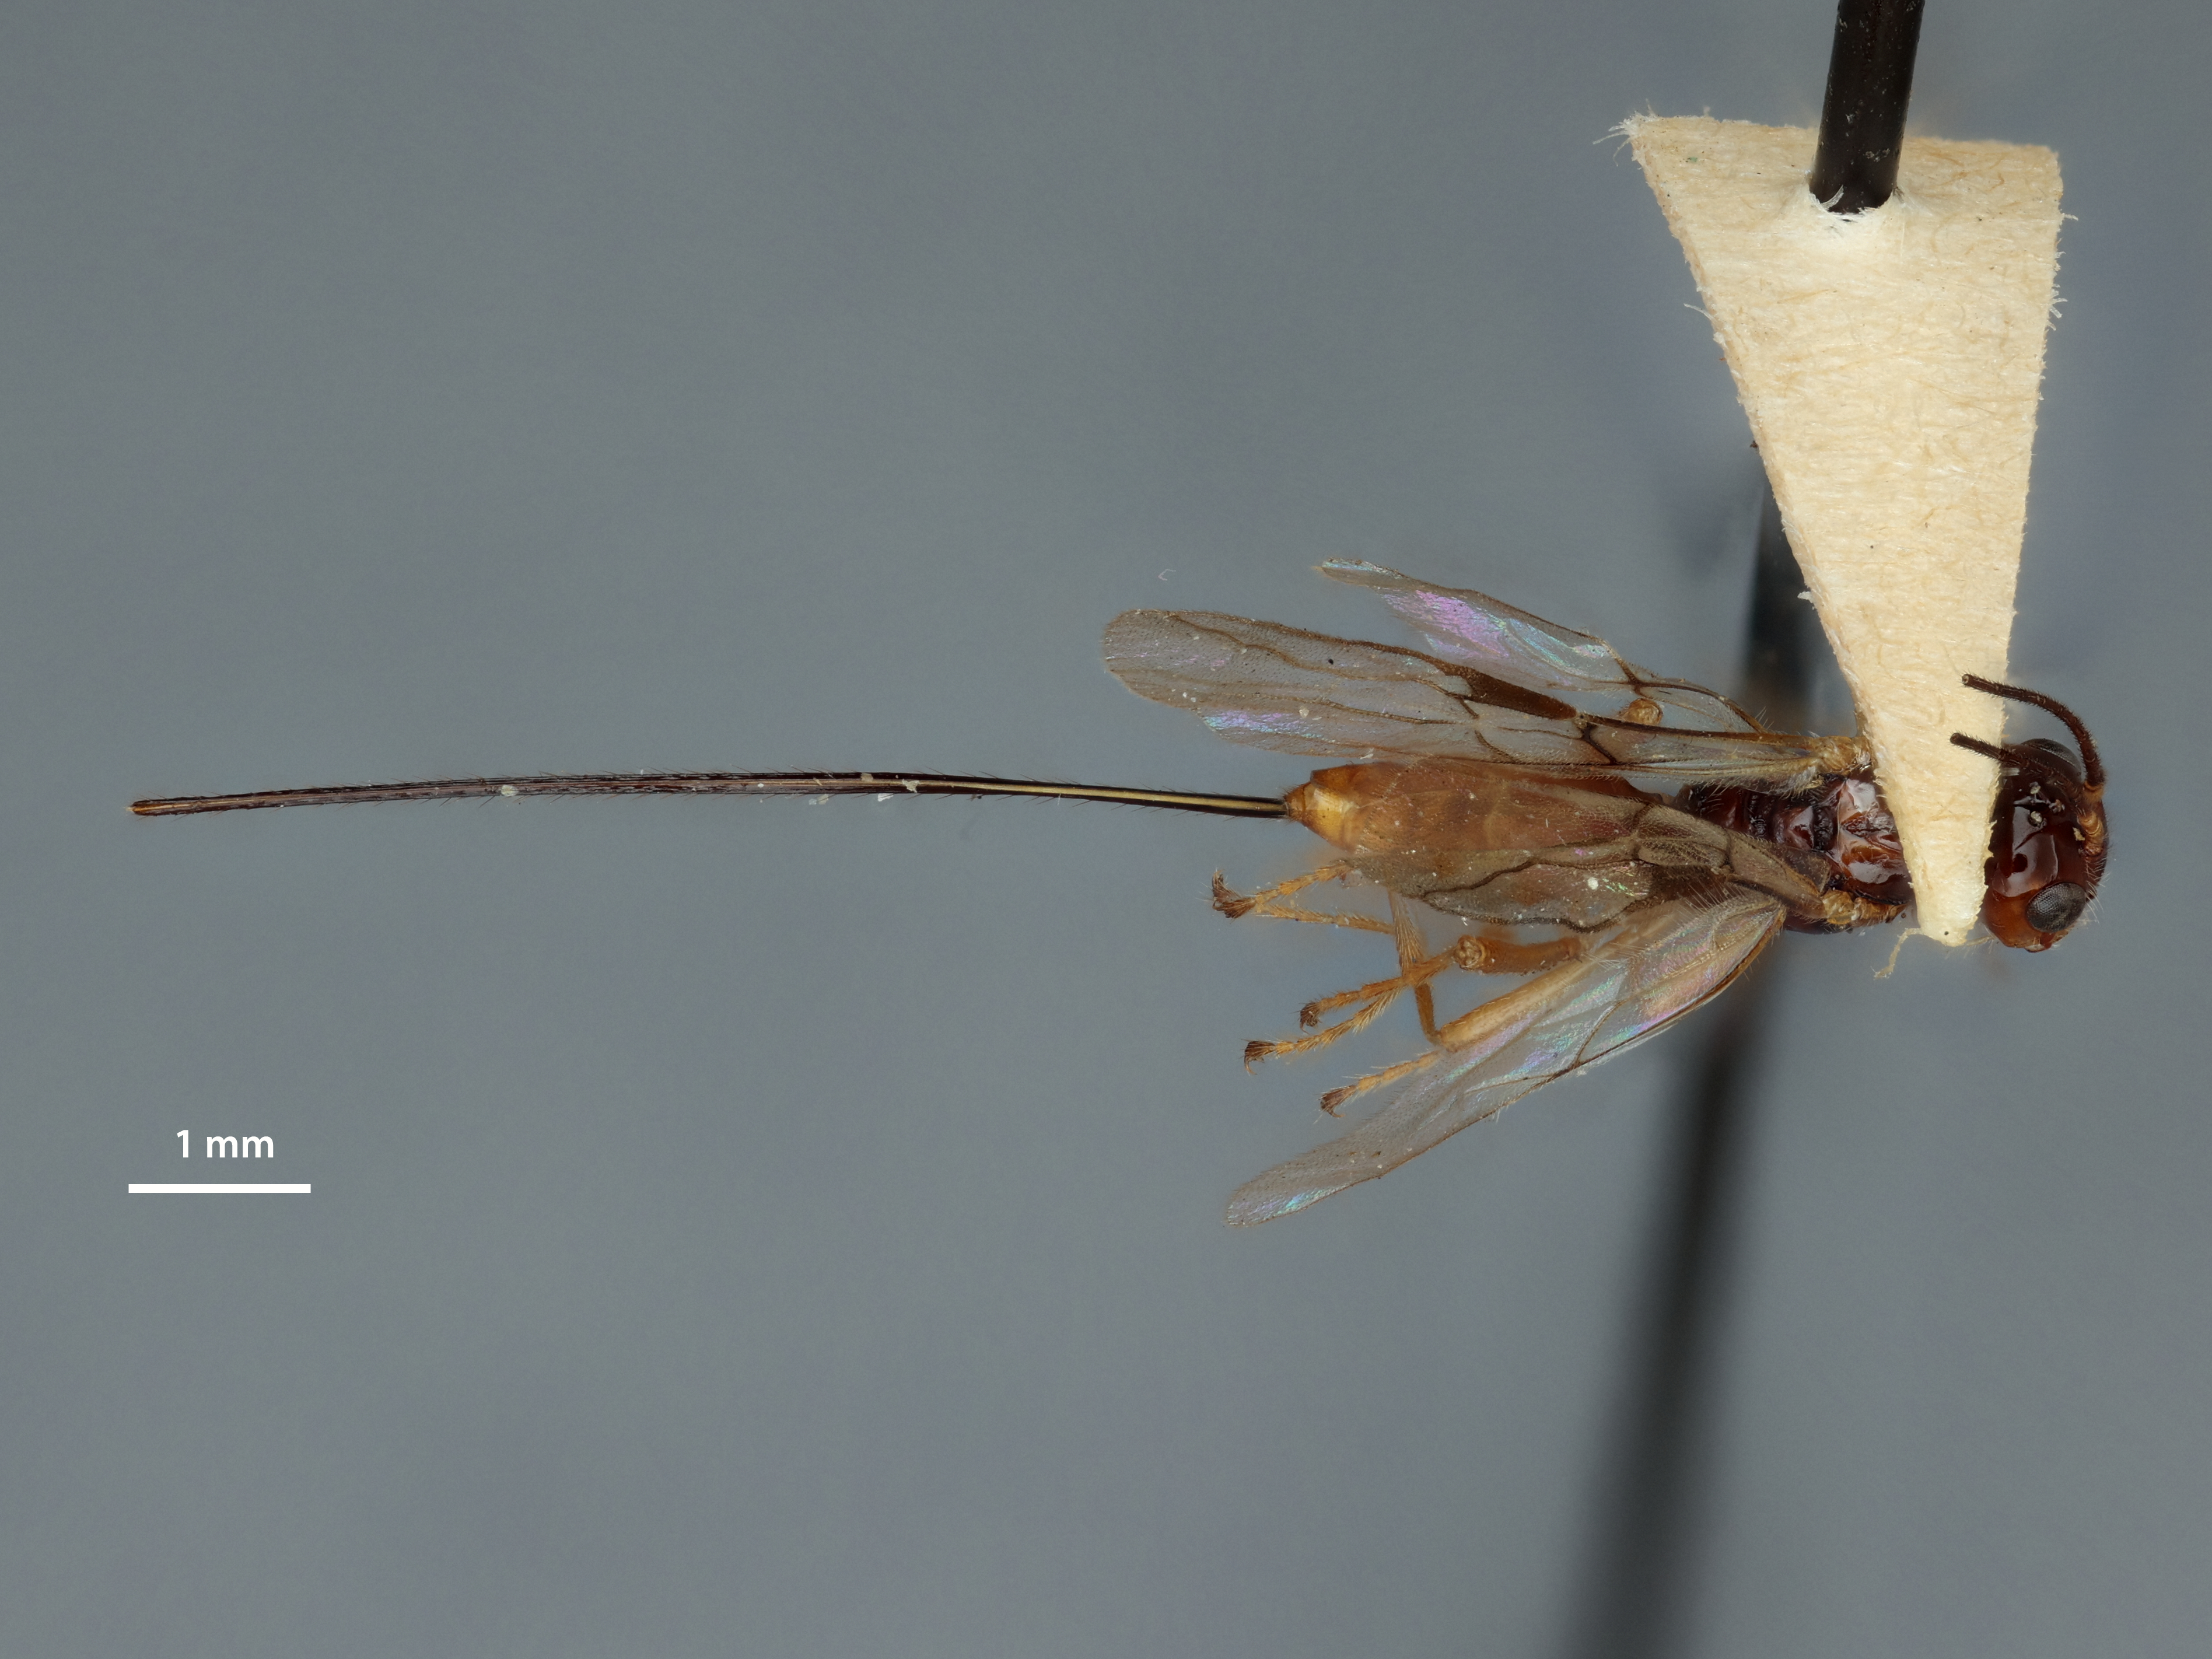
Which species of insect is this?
Phaenocarpa notaulica
